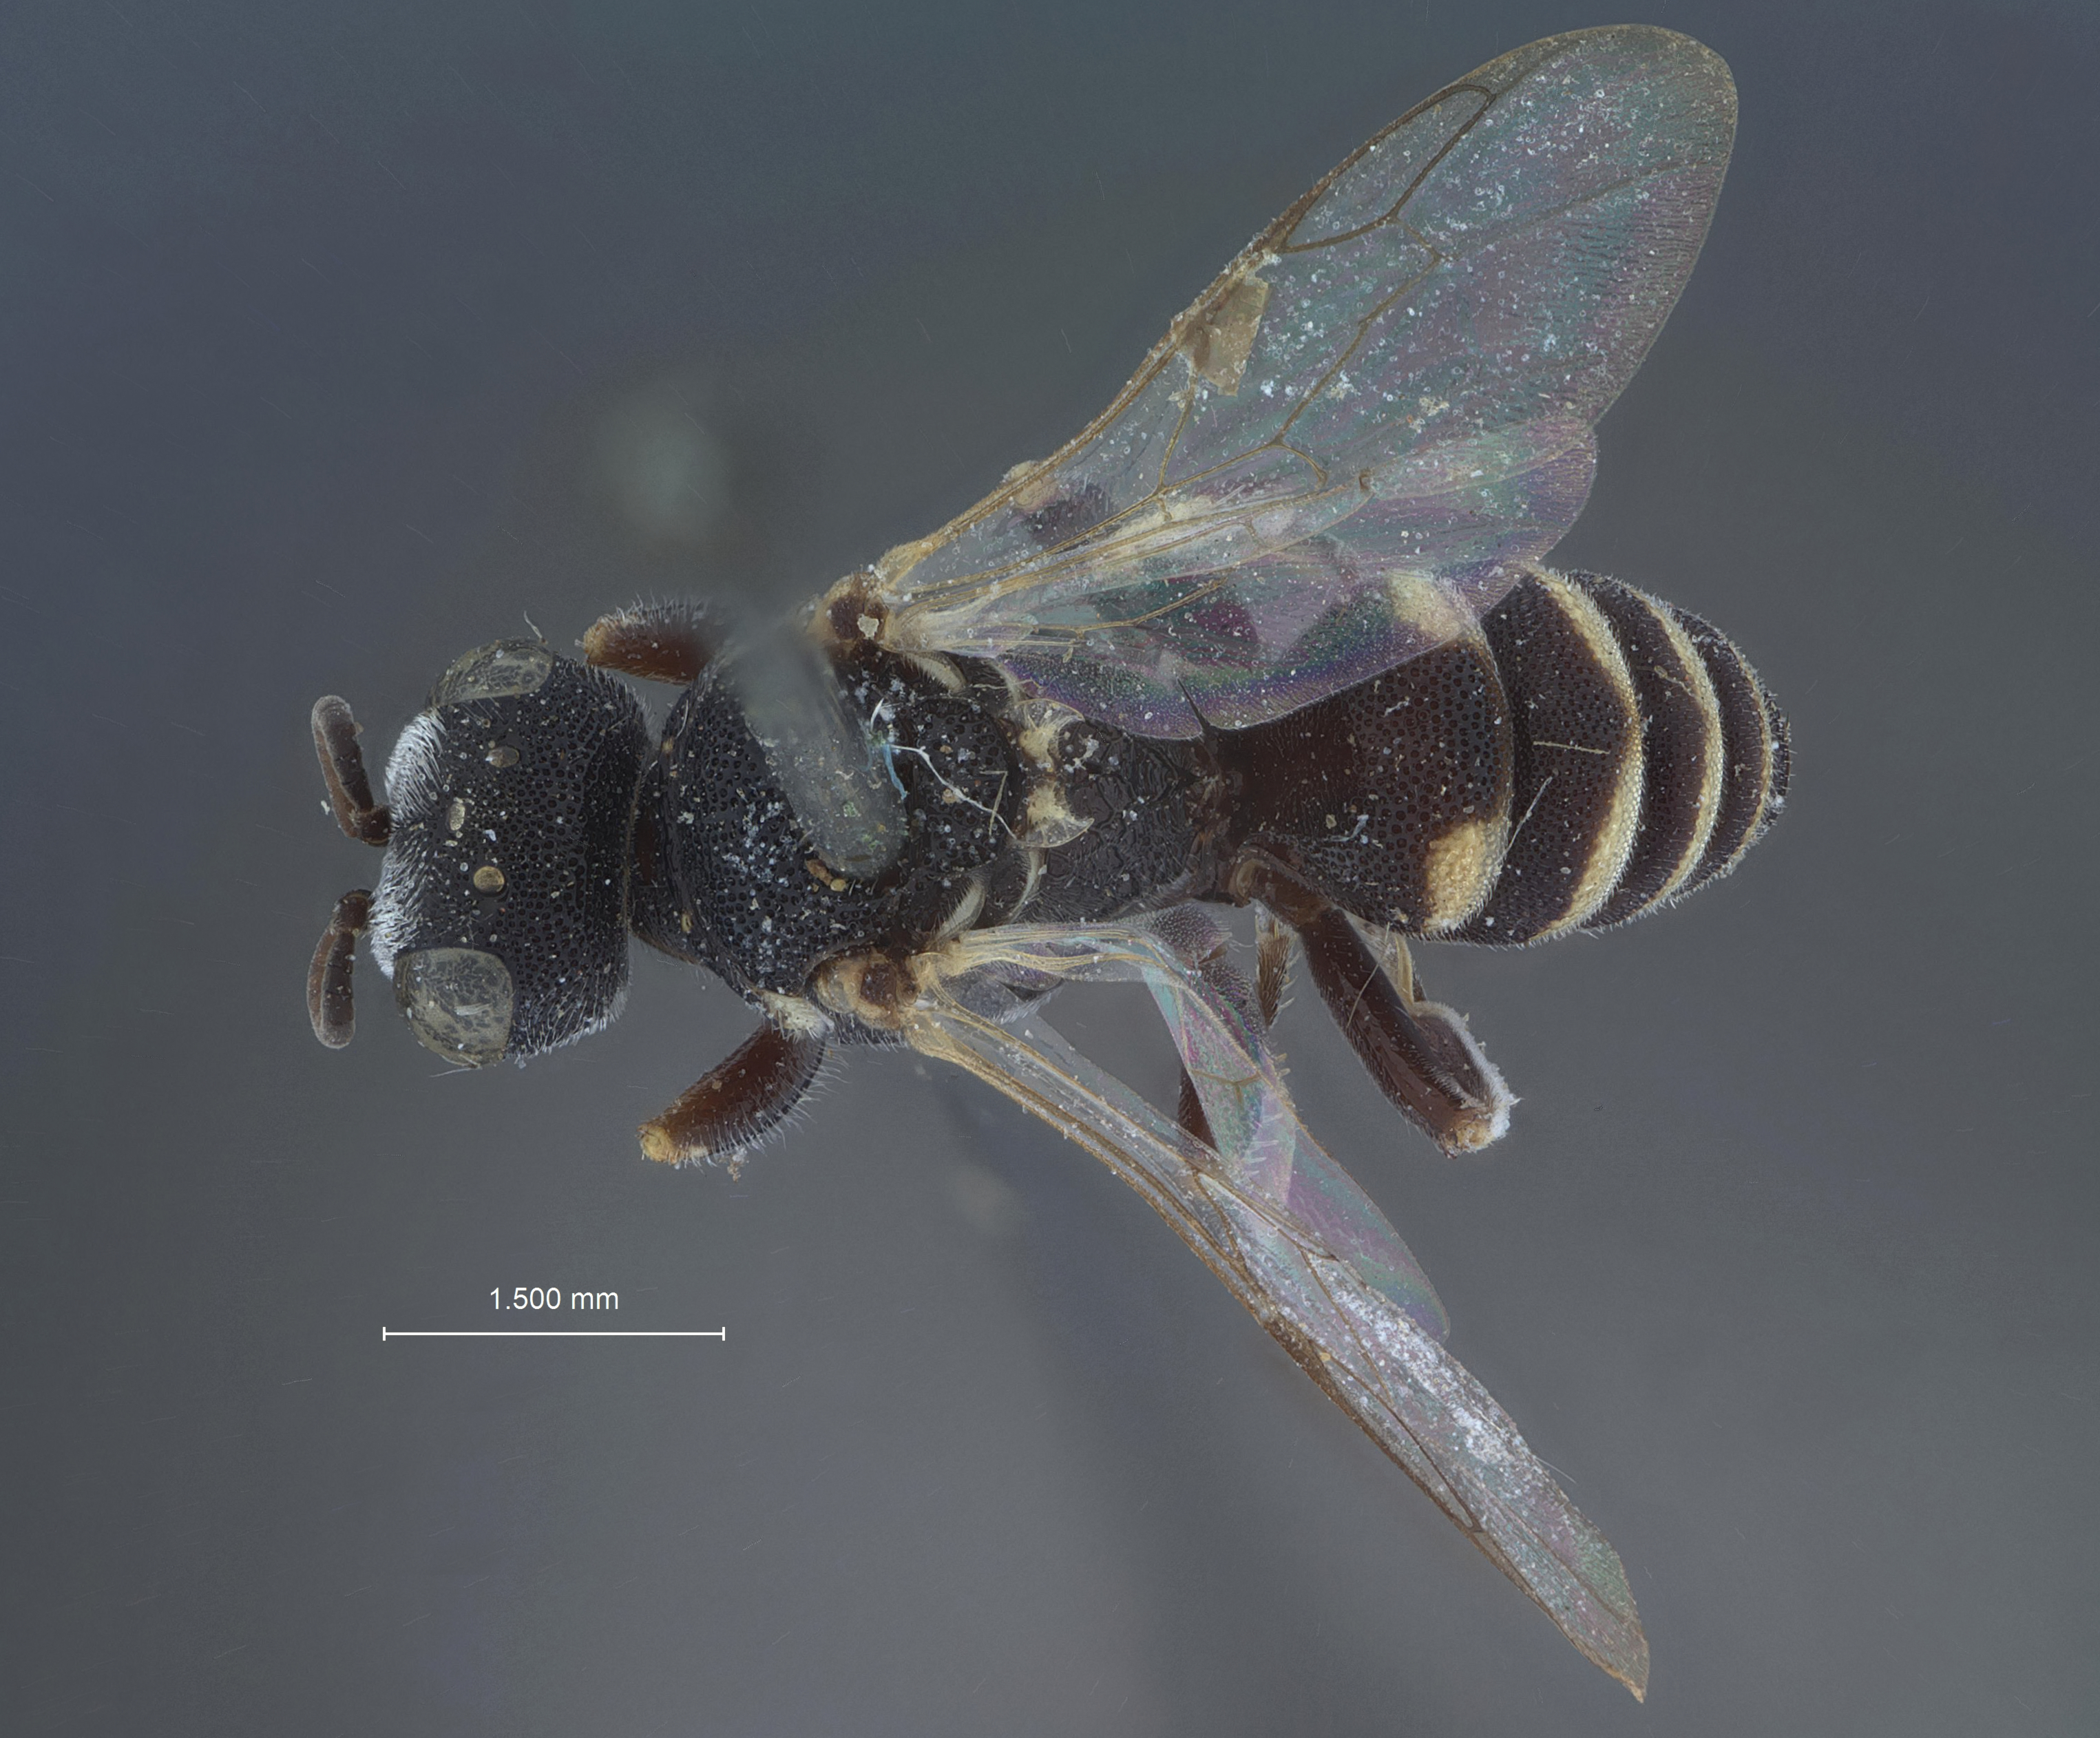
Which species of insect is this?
Oxybelus acutus
